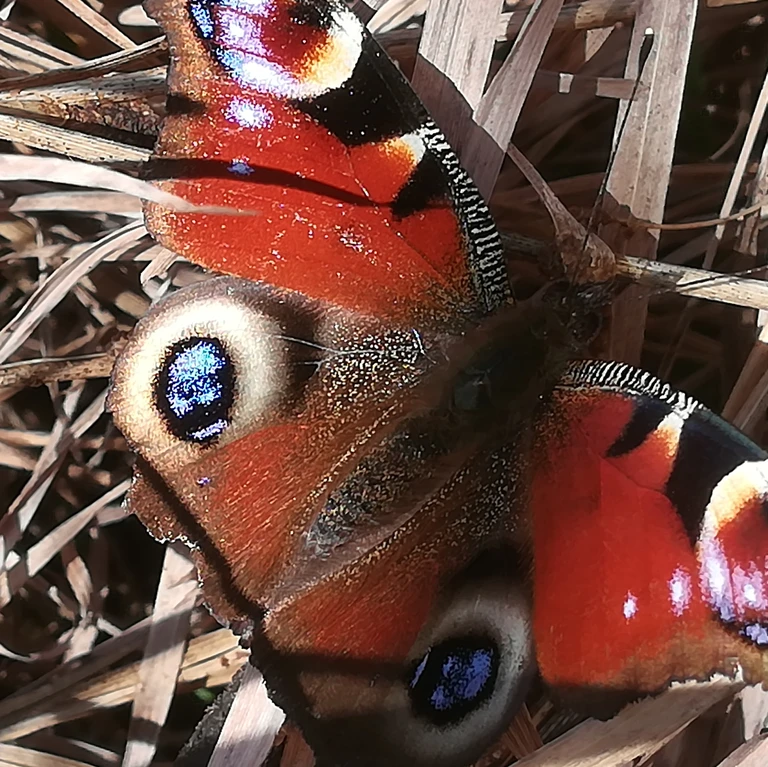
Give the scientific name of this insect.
Aglais io
